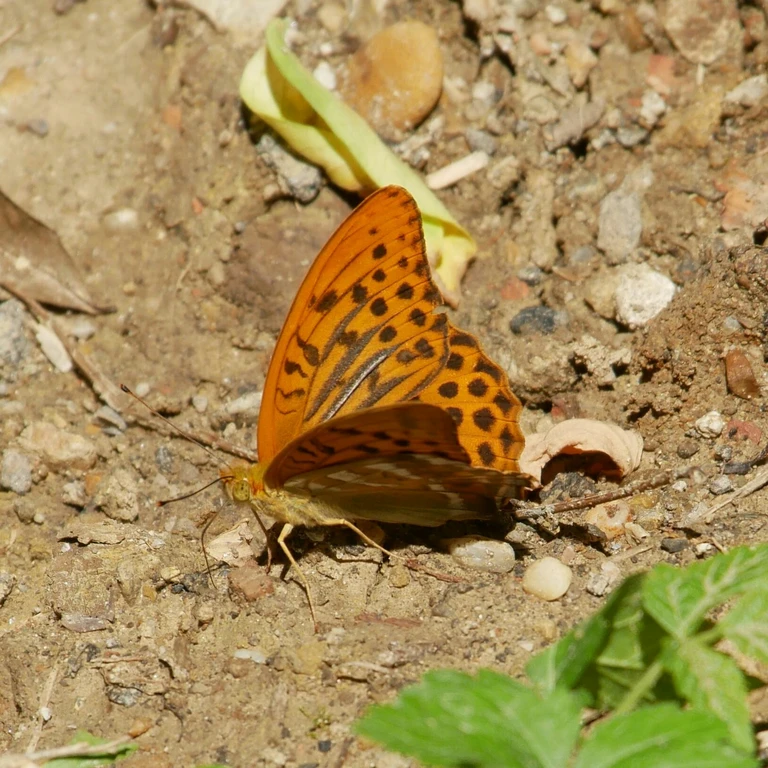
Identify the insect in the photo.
Argynnis paphia
